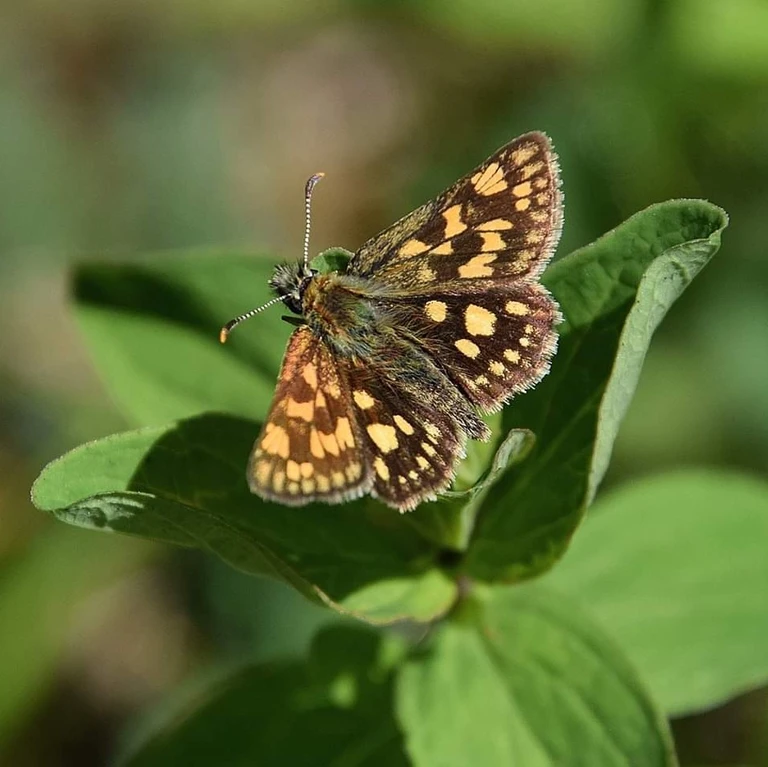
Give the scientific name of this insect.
Carterocephalus palaemon
